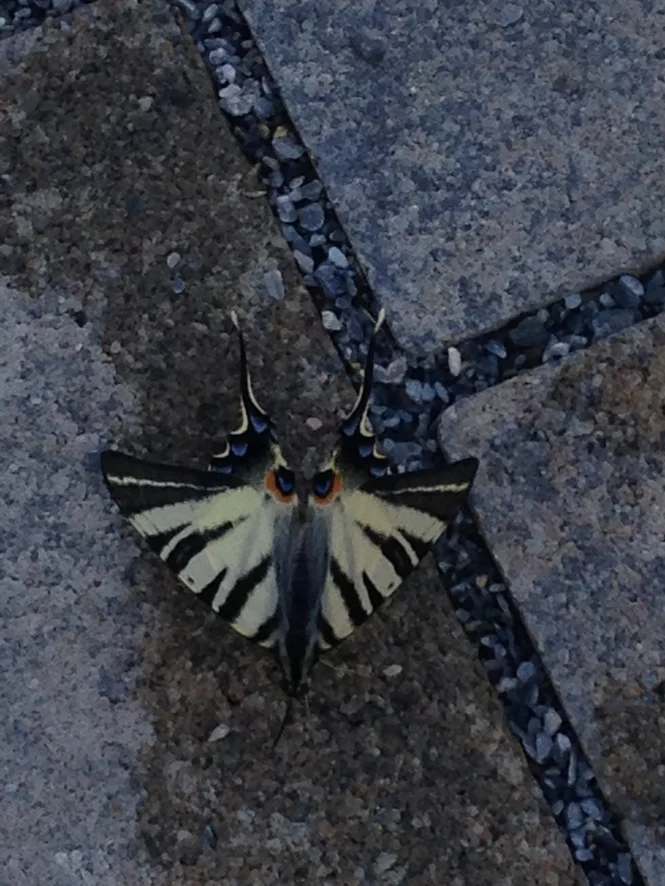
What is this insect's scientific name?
Iphiclides podalirius
